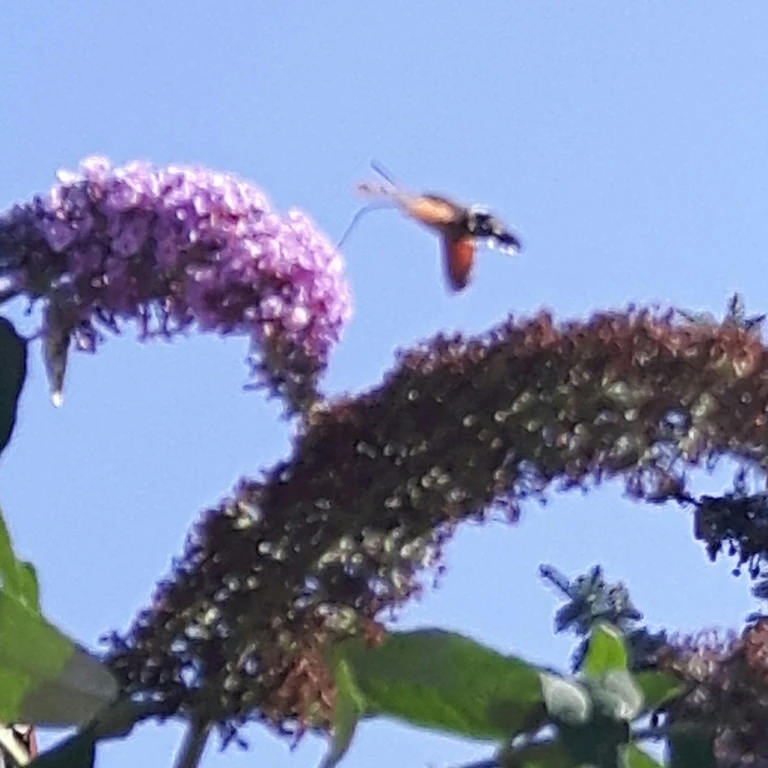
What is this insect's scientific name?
Macroglossum stellatarum
